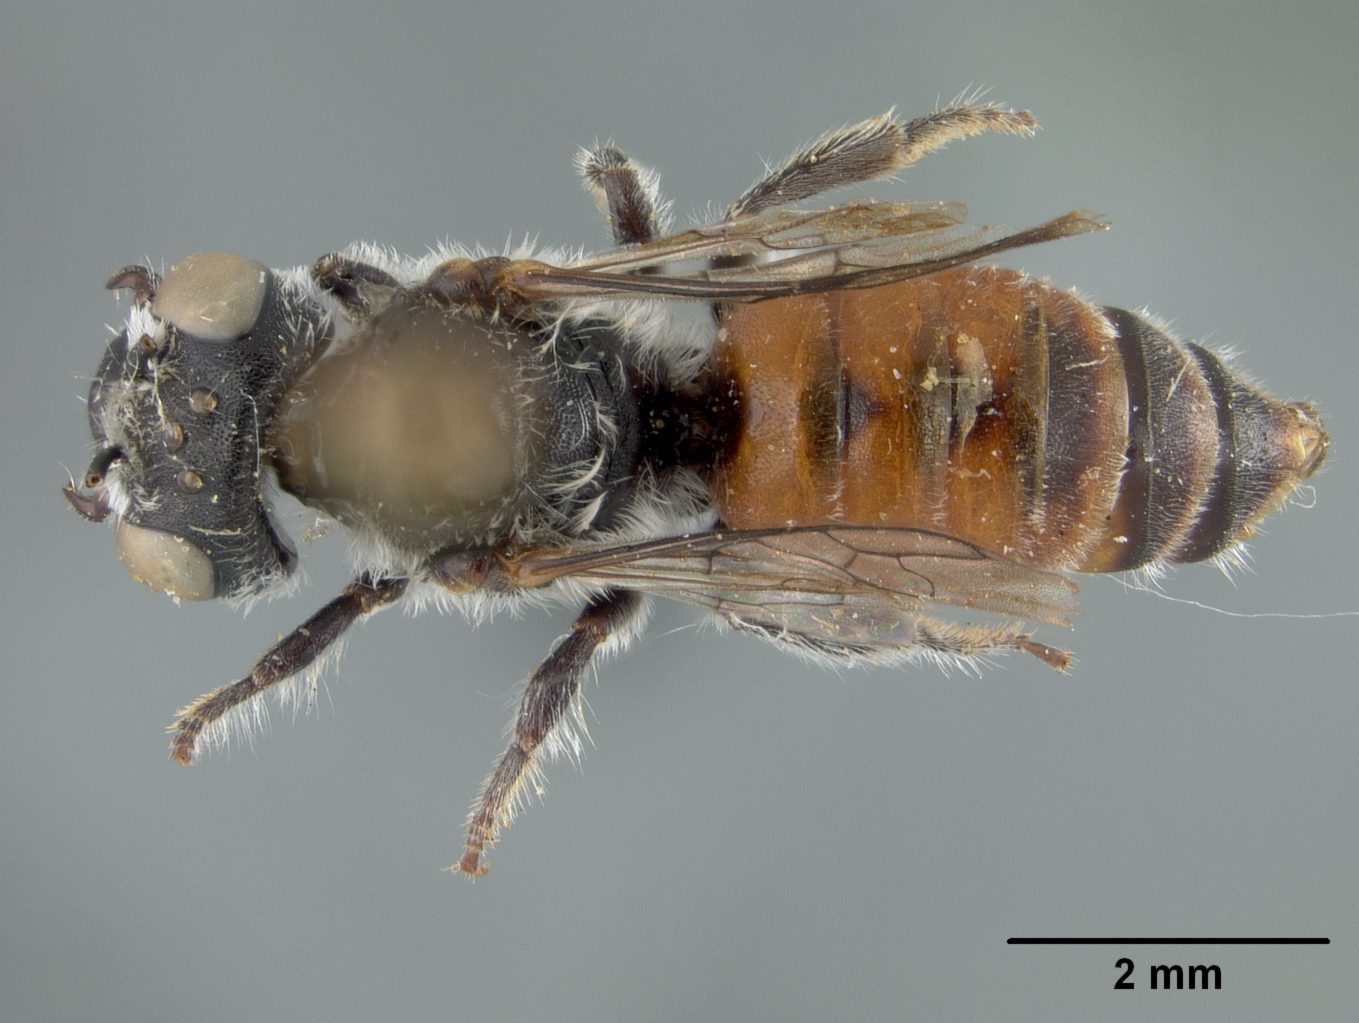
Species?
Proteriades torchioi
